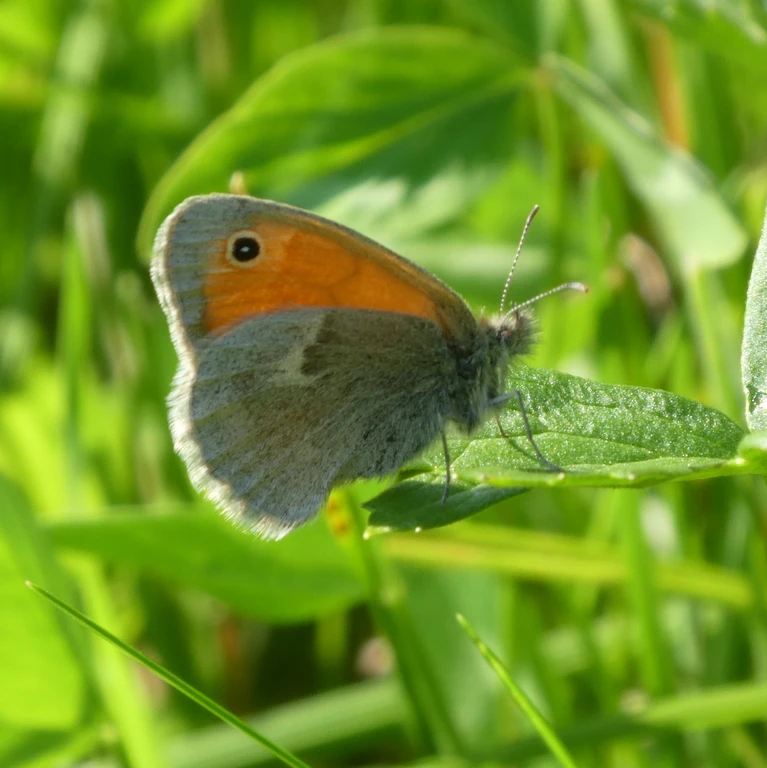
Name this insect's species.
Coenonympha pamphilus
